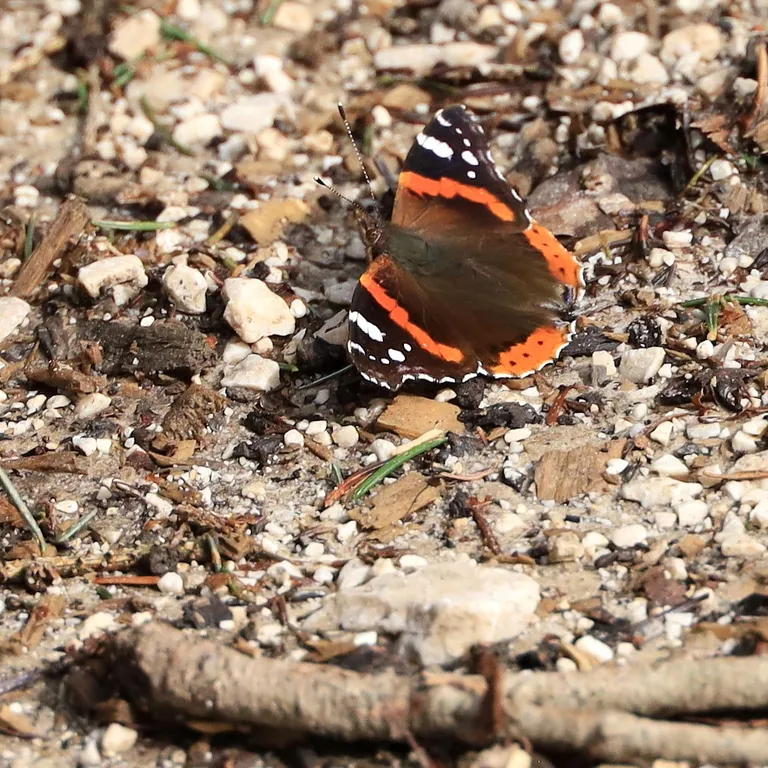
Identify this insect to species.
Vanessa atalanta
